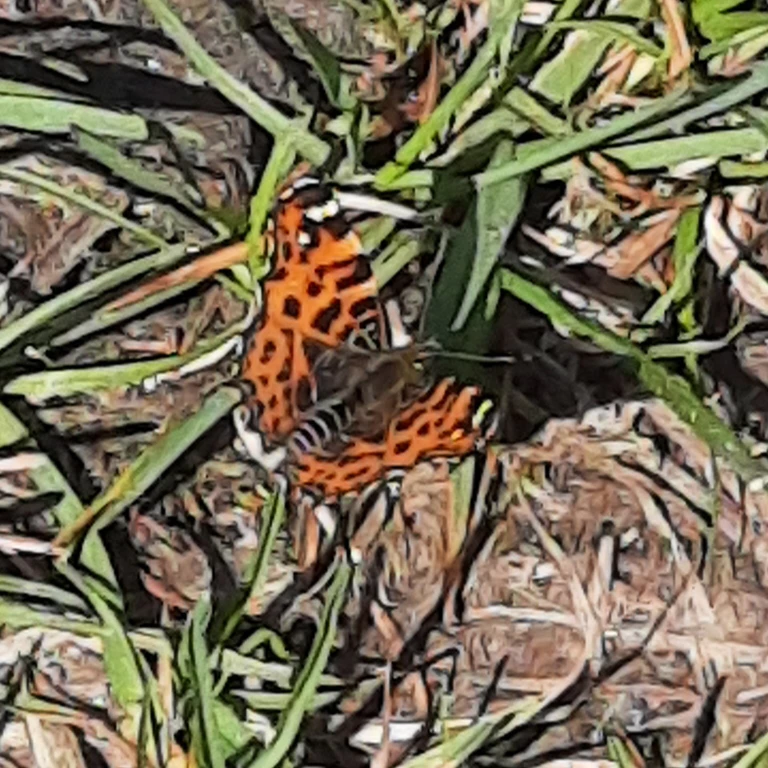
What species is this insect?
Araschnia levana
